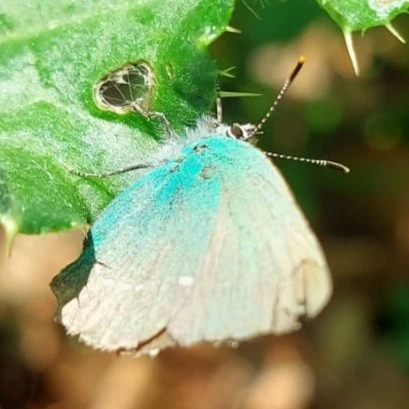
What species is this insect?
Callophrys rubi
